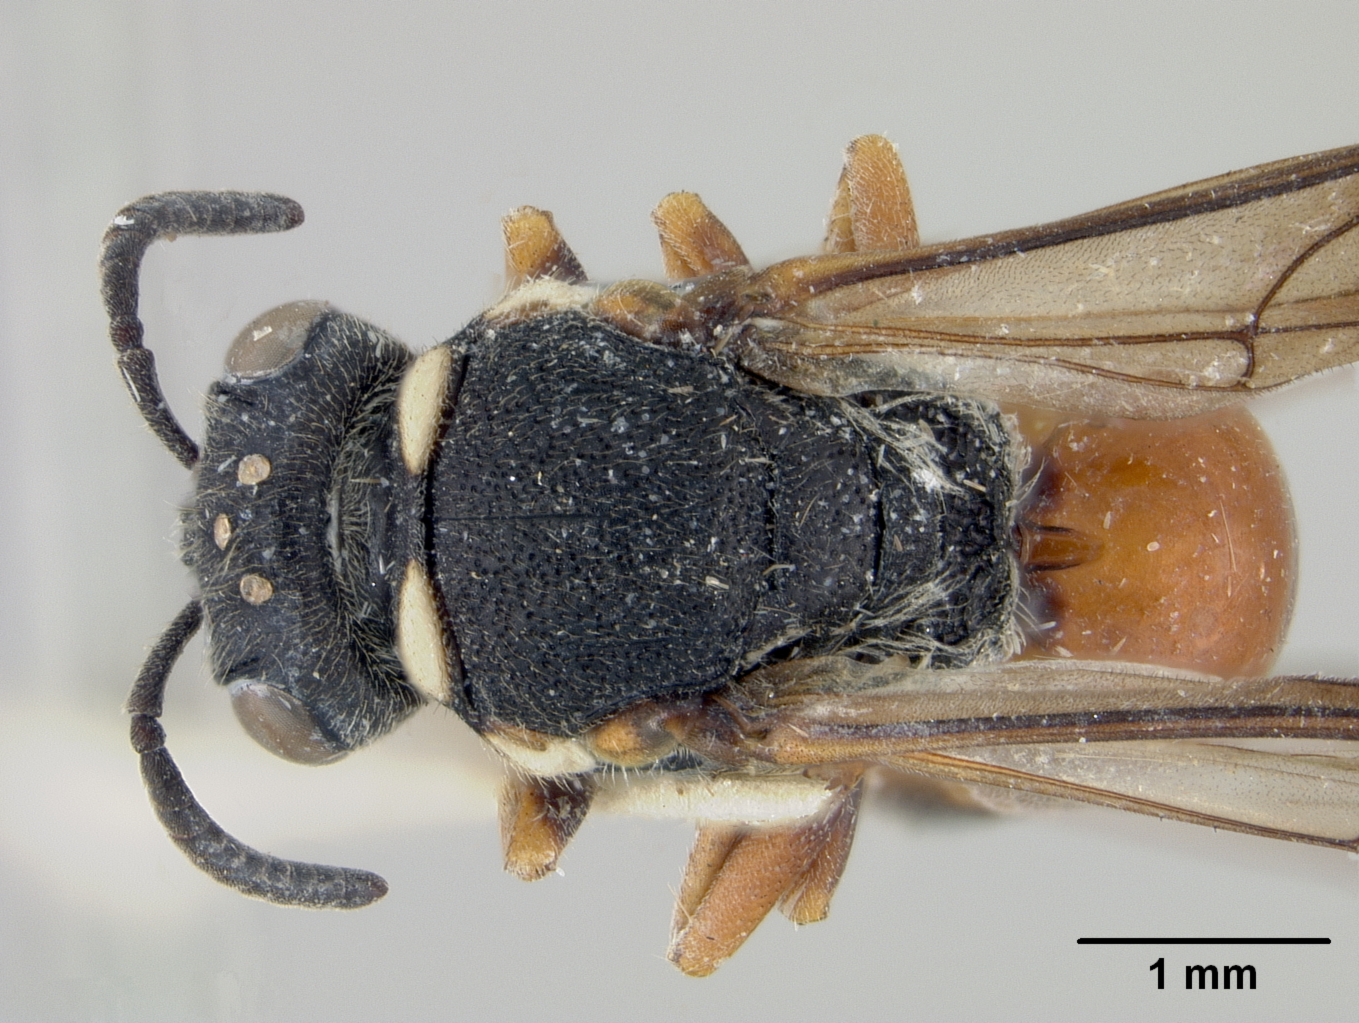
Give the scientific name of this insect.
Hylaeus volusiensis
